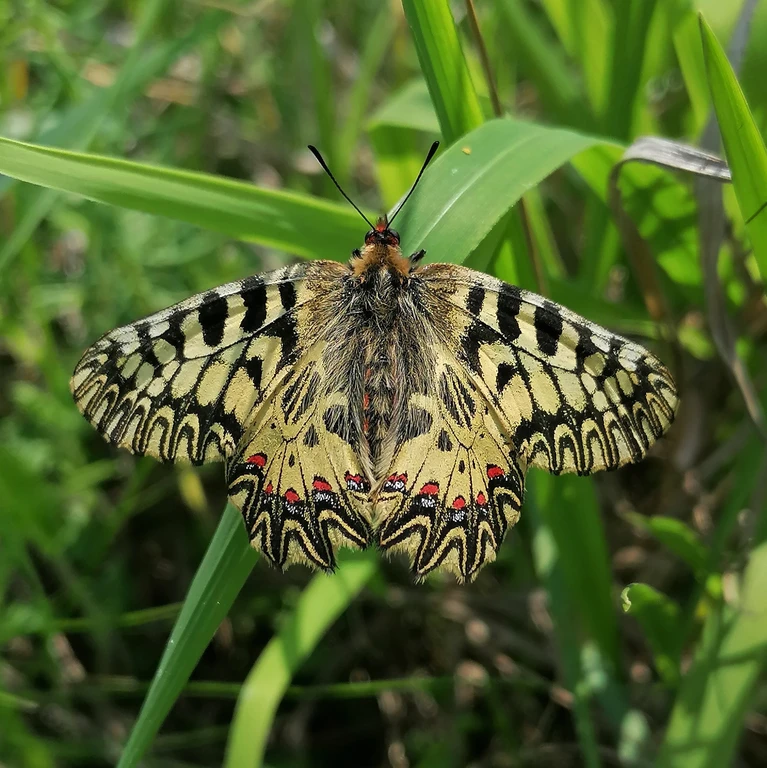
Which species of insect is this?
Zerynthia polyxena
